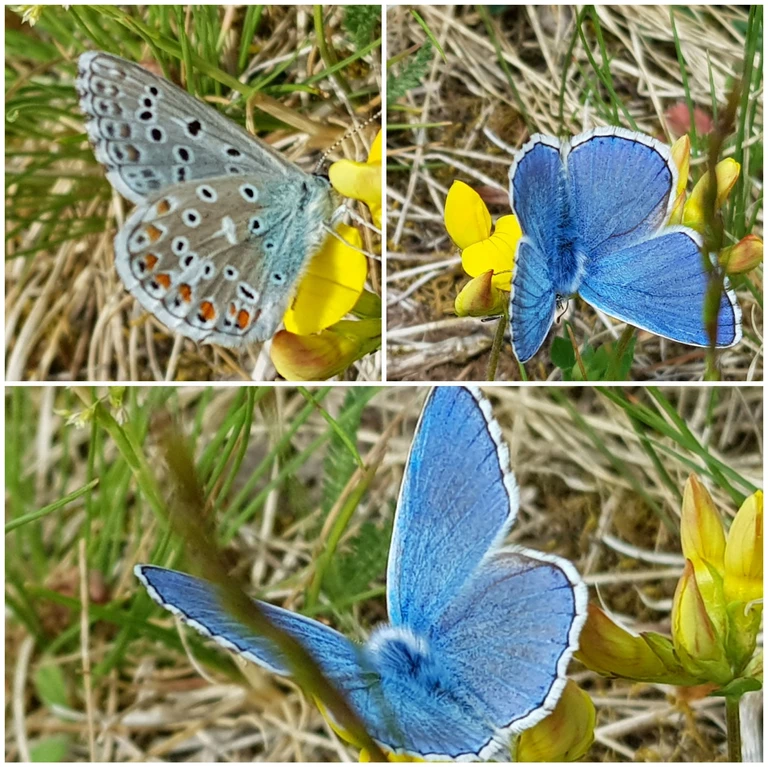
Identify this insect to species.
Lysandra bellargus
